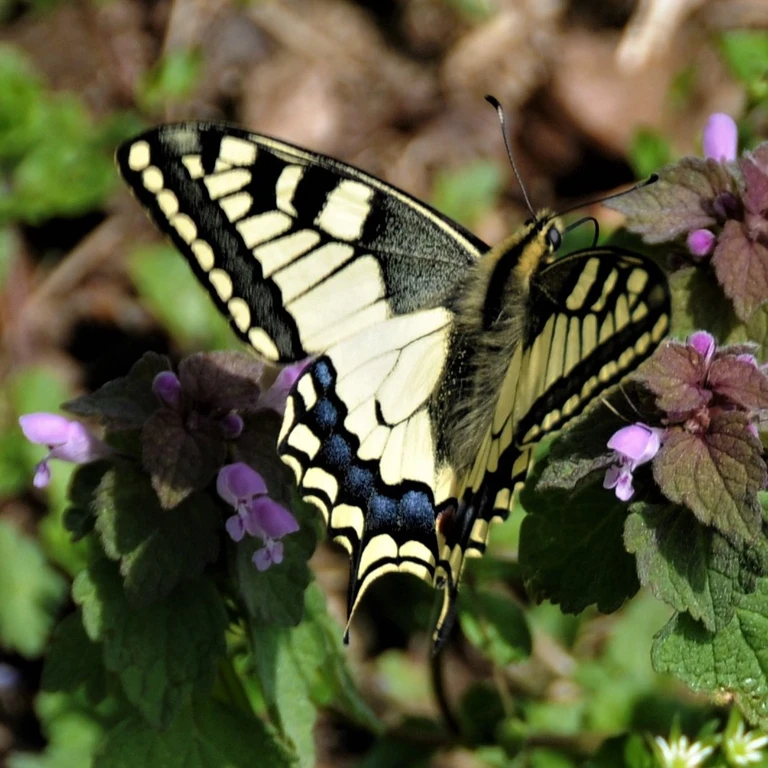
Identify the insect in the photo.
Papilio machaon
